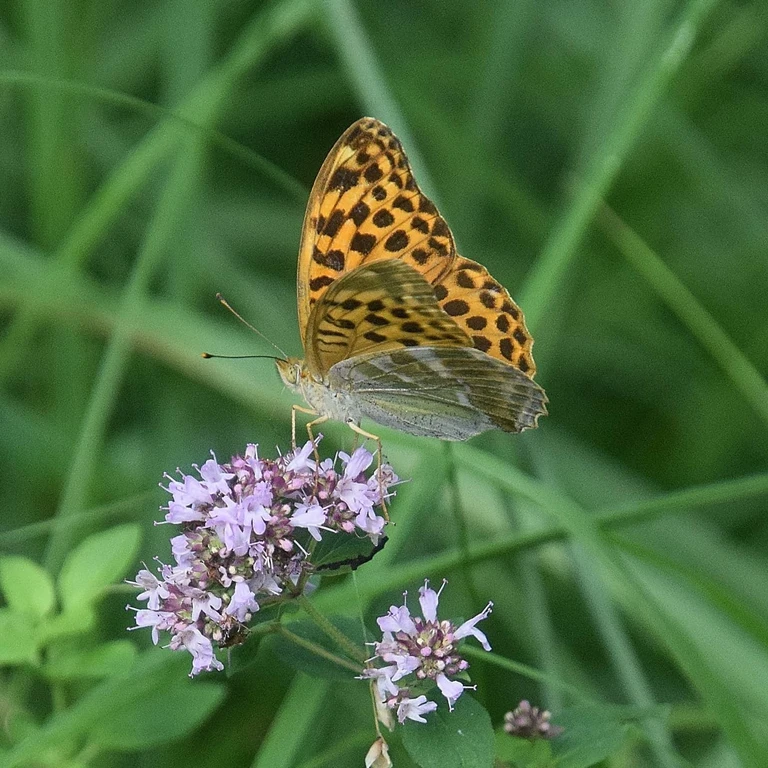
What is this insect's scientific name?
Argynnis paphia
